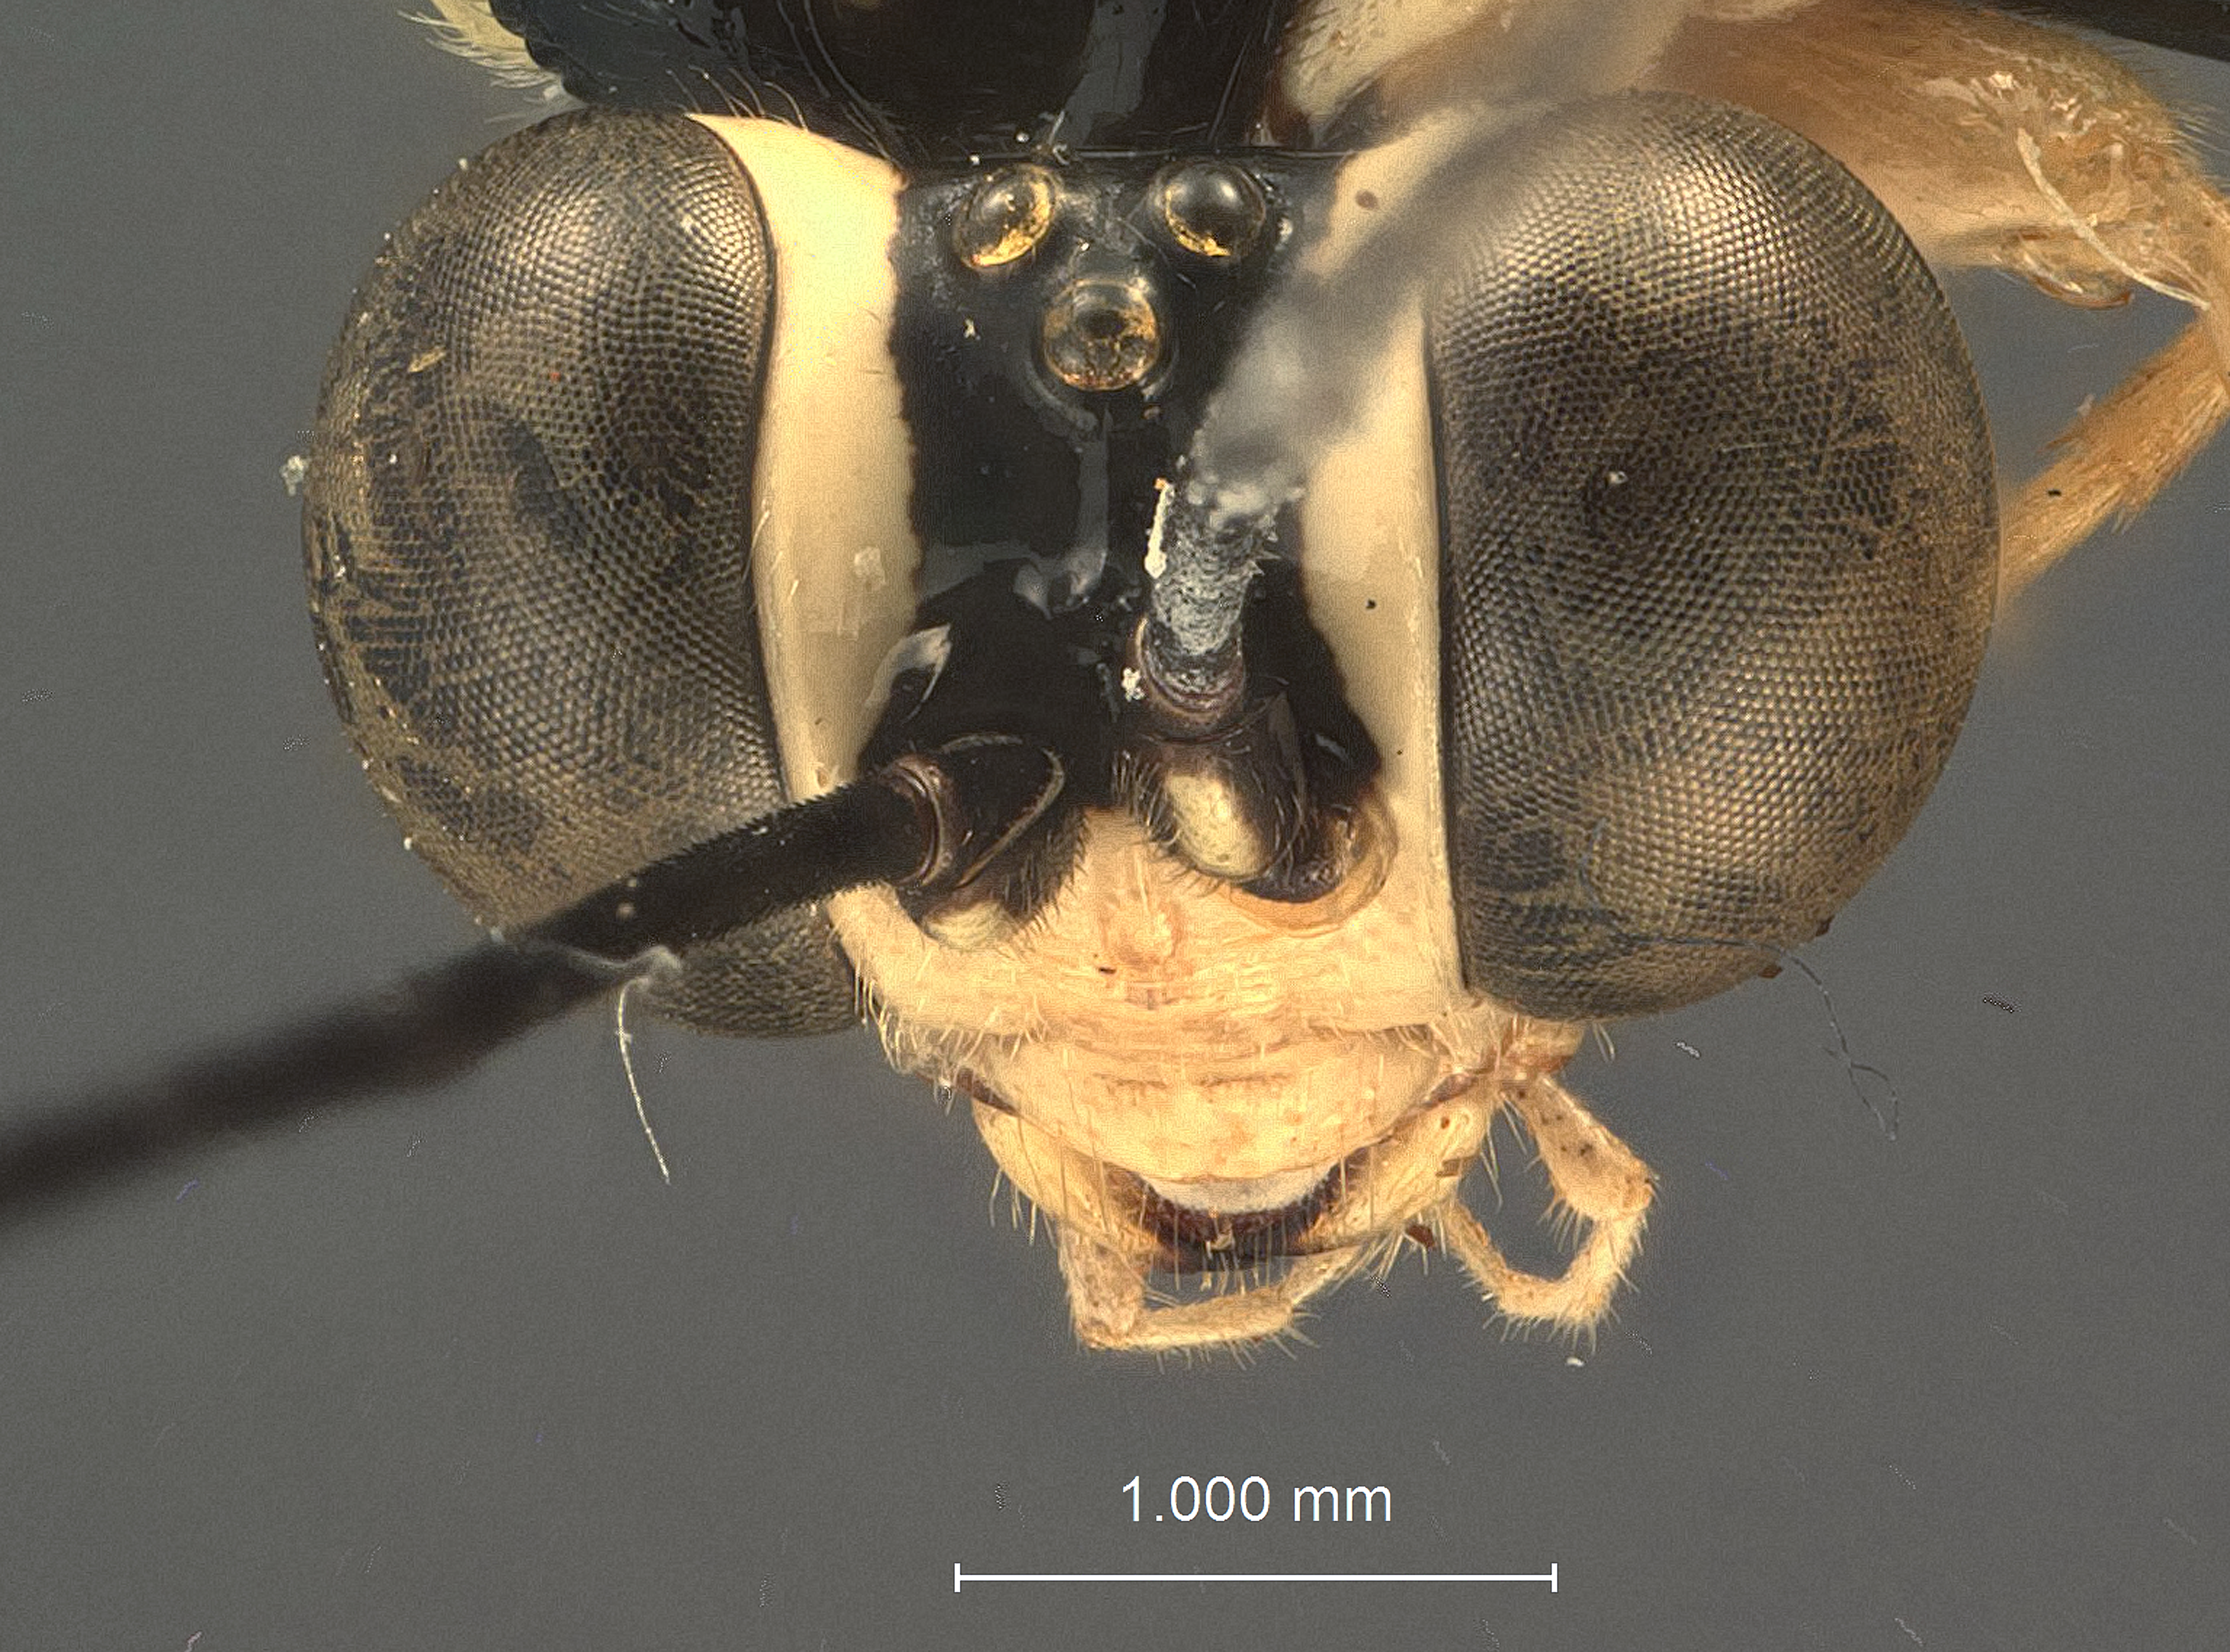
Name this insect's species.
Cryptanura mediostrigosa
